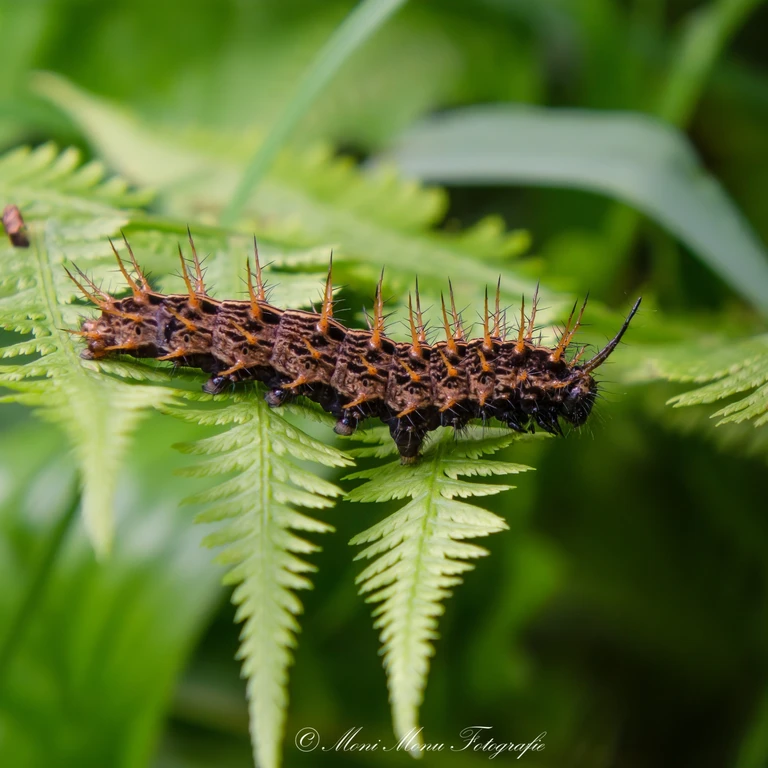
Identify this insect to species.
Argynnis paphia
